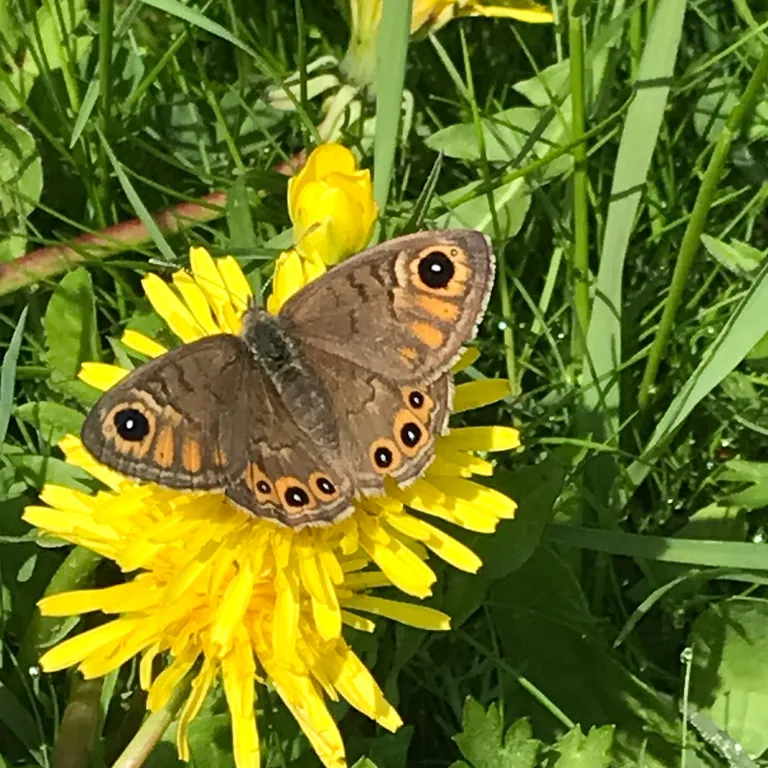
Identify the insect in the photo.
Lasiommata petropolitana (also Pararge petropolitana)
